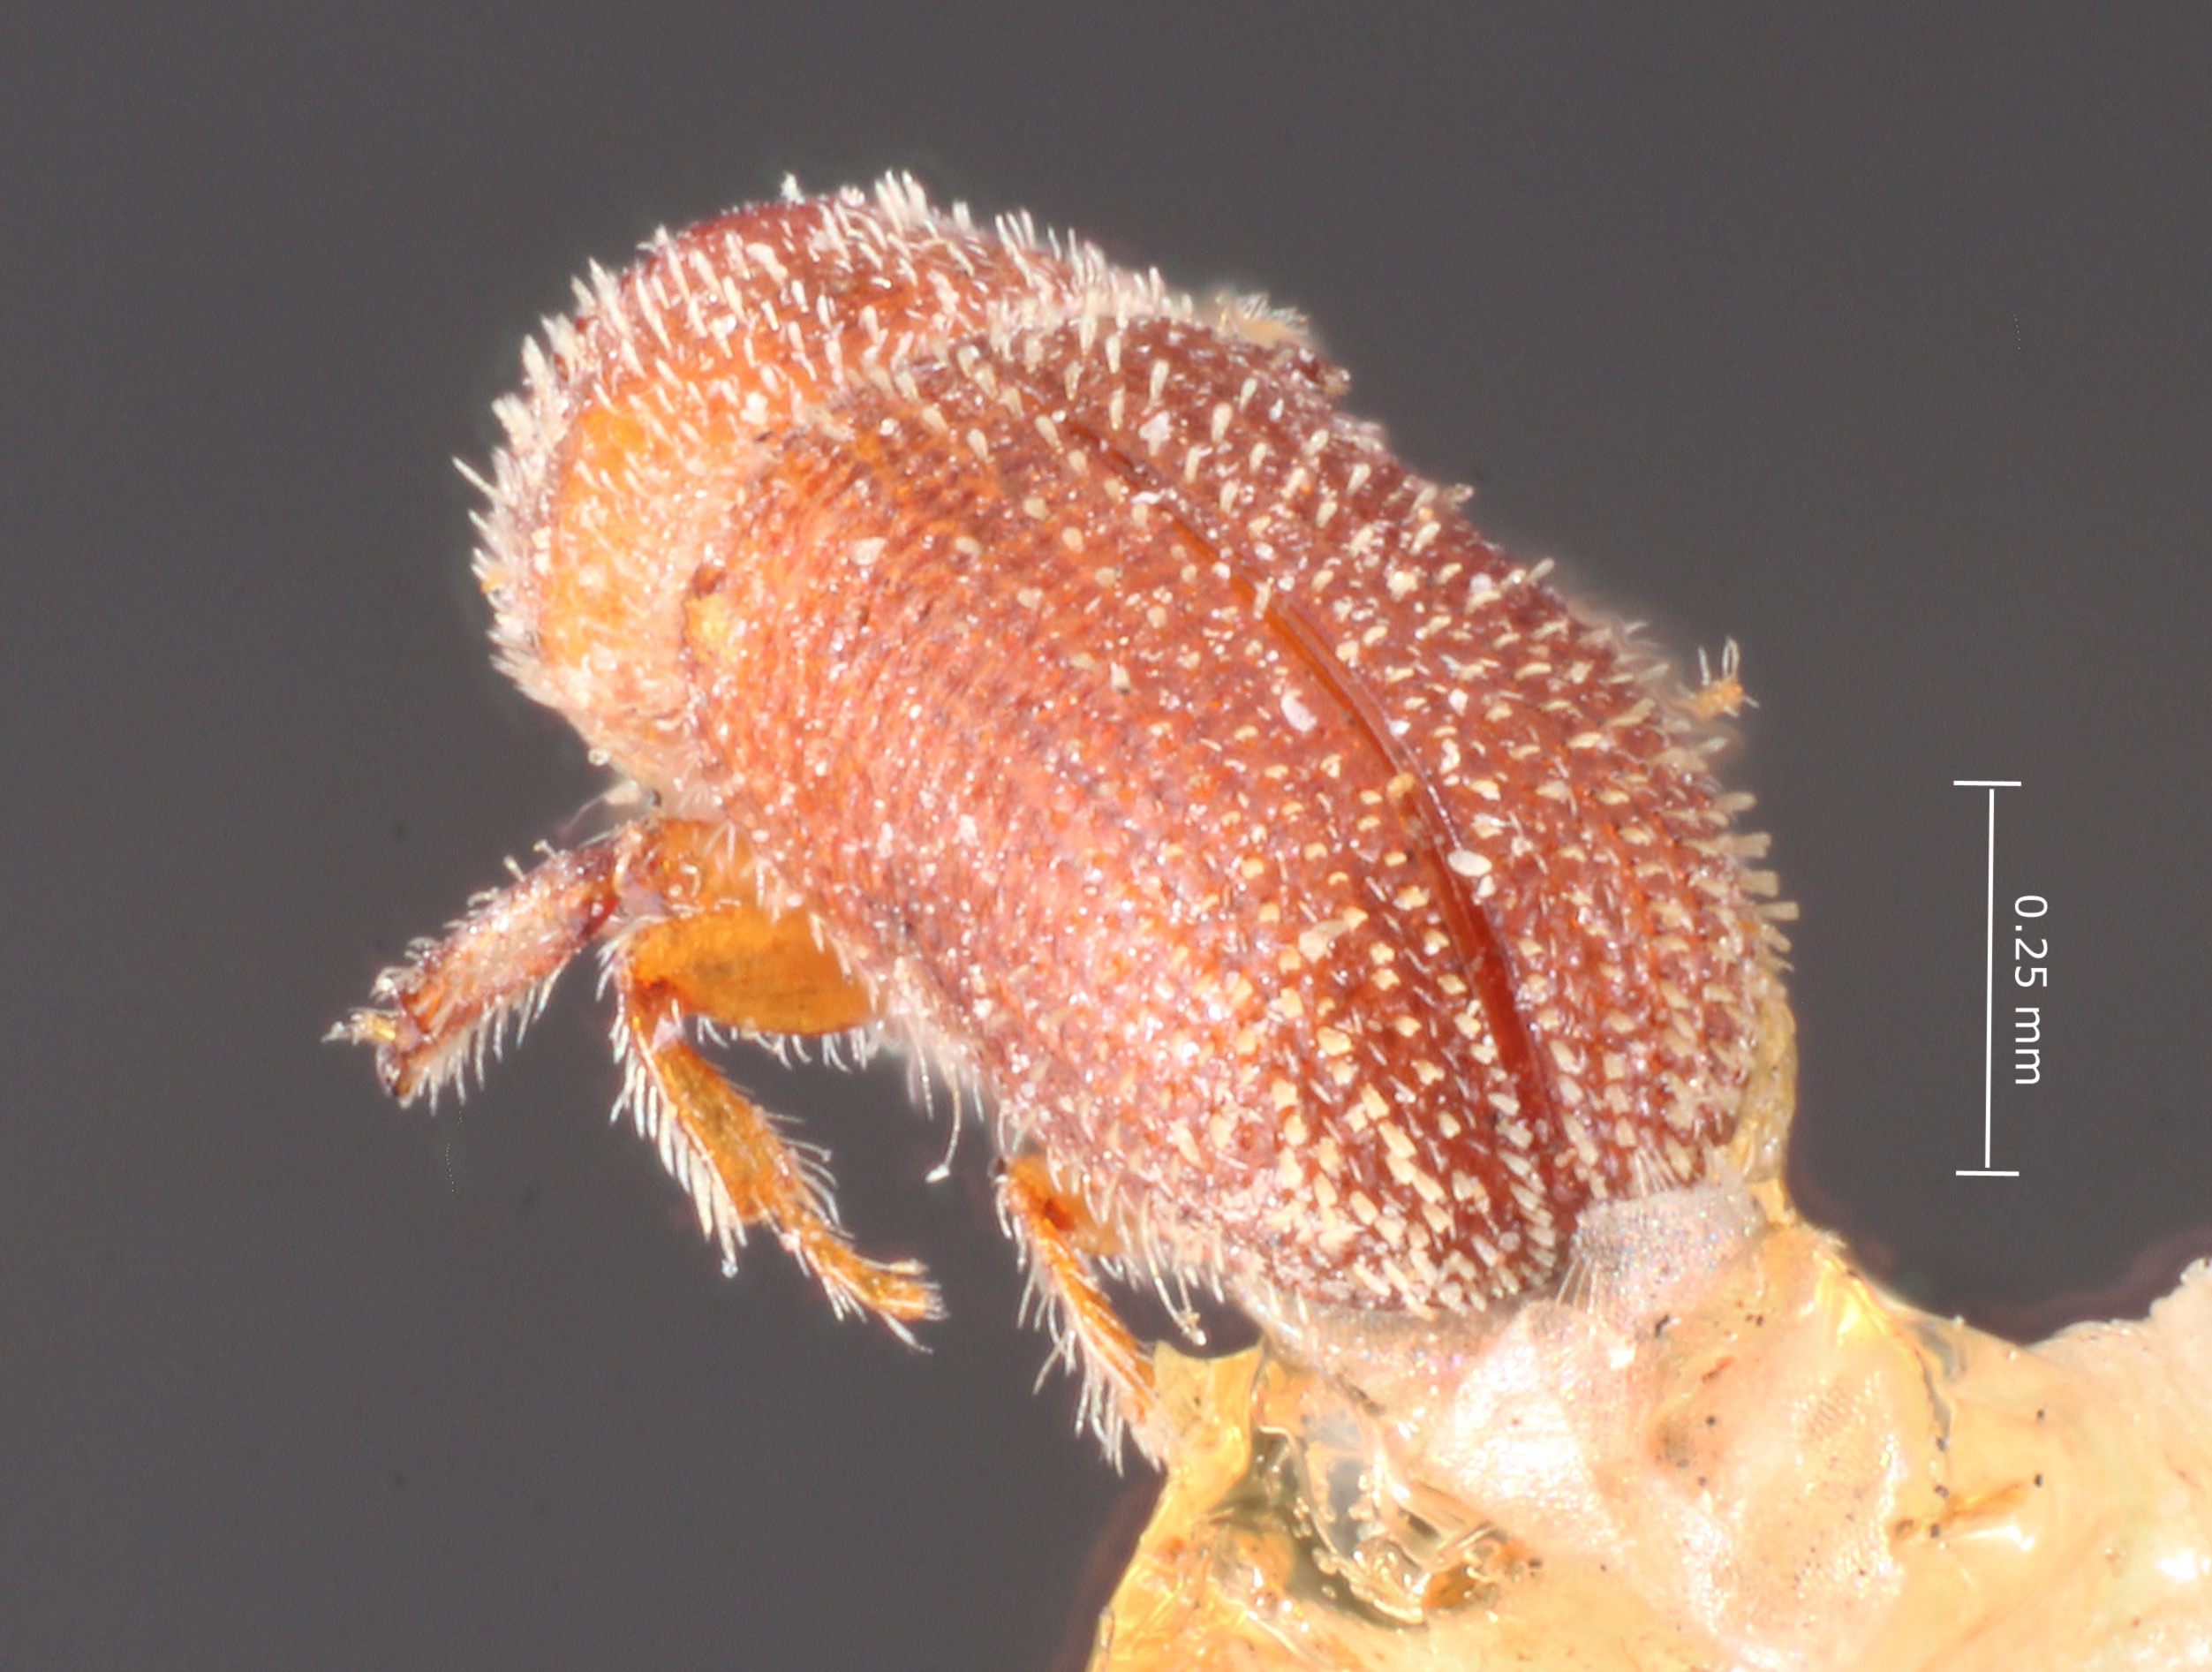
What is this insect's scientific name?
Thysanoes texanus
